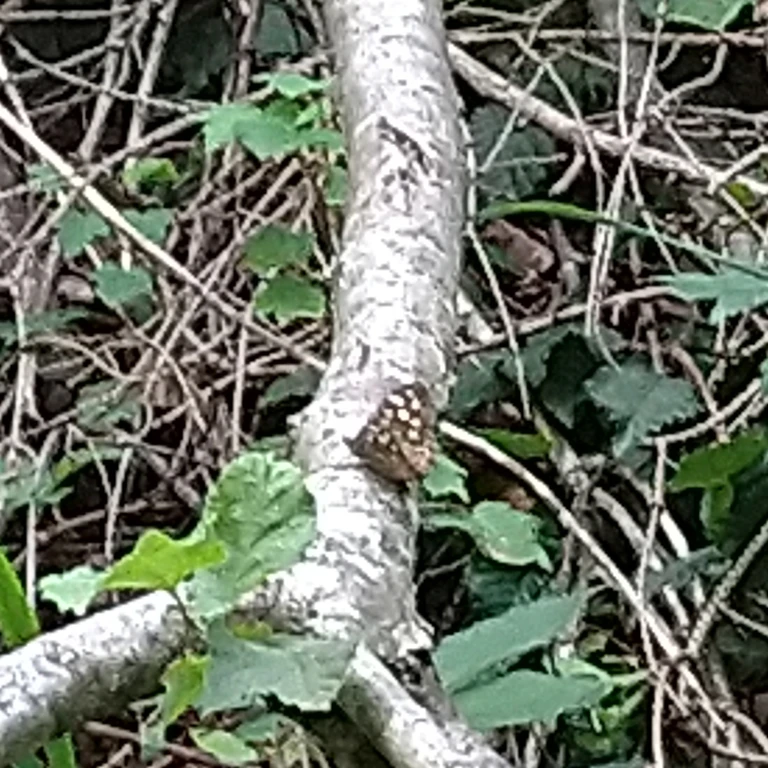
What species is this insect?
Pararge aegeria
